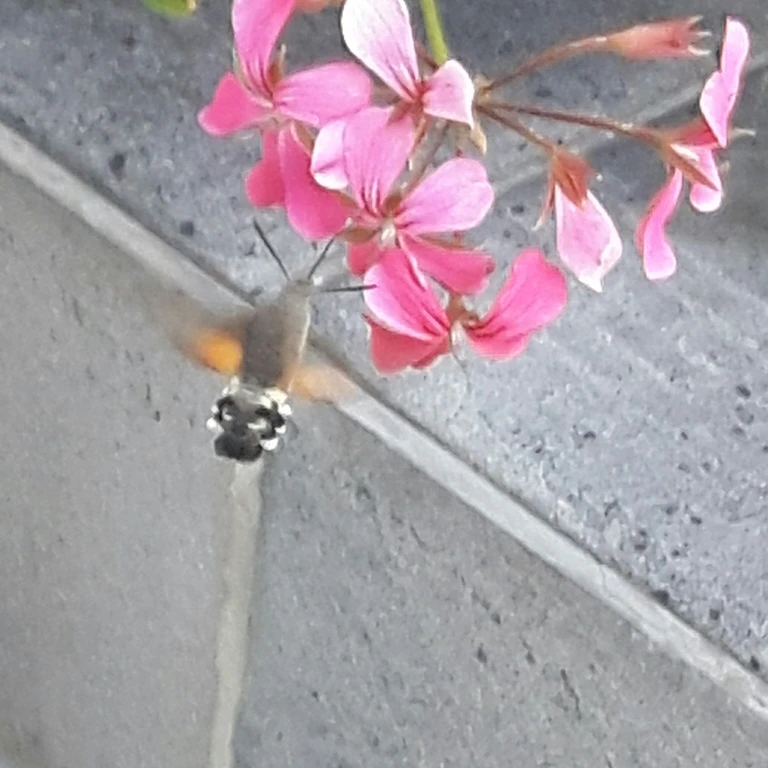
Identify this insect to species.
Macroglossum stellatarum
